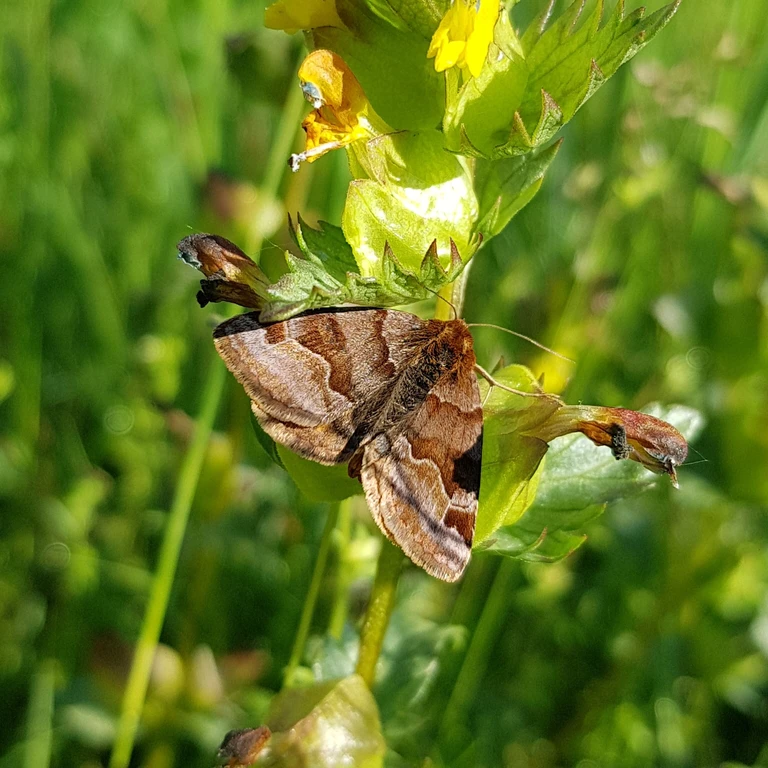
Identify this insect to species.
Euclidia glyphica
